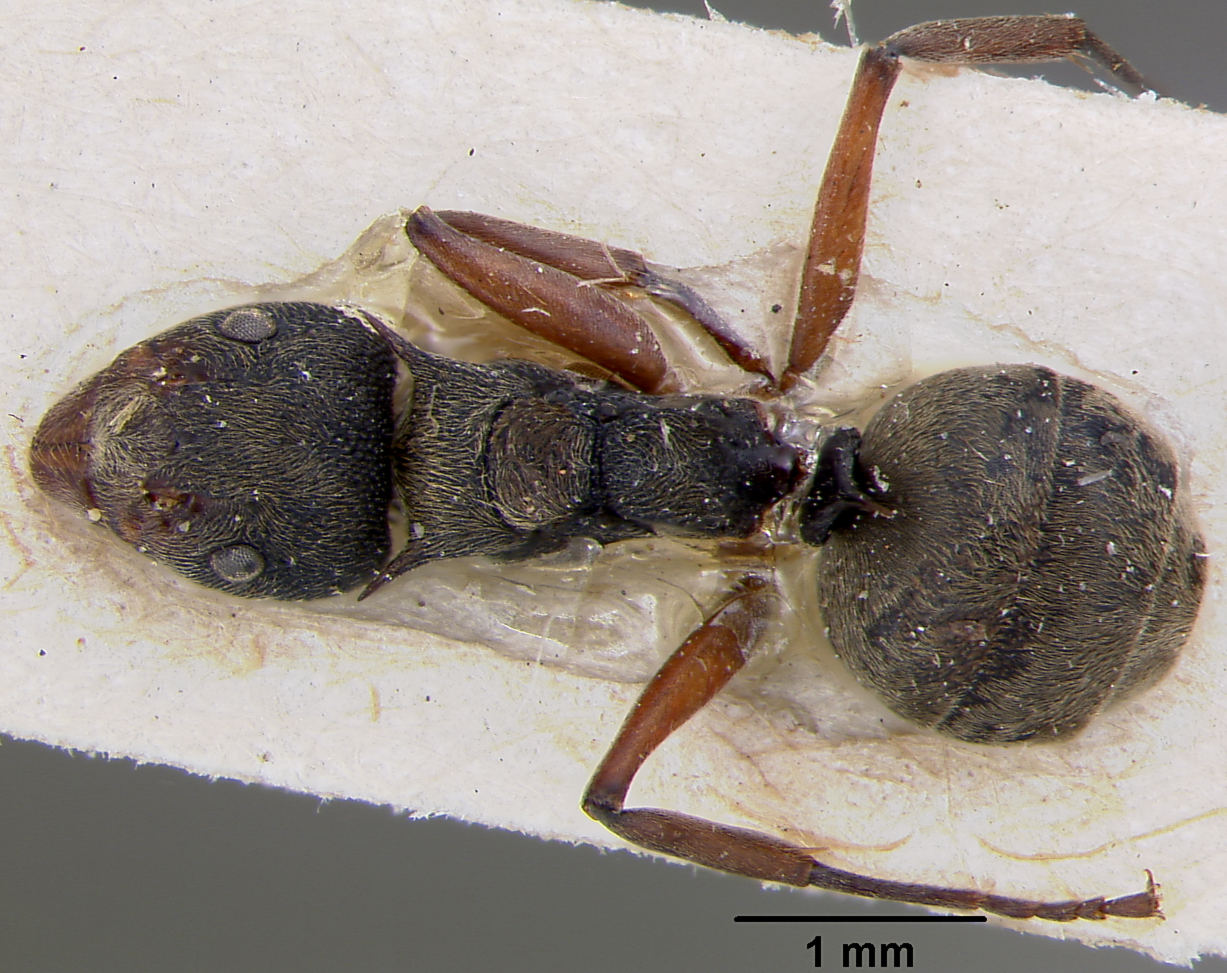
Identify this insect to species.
Dolichoderus septemspinosus
